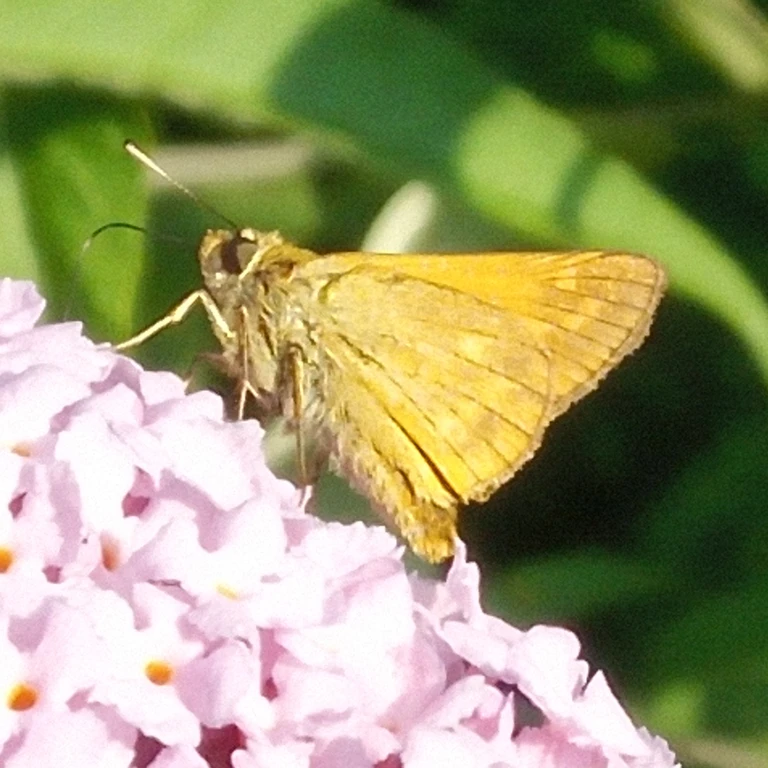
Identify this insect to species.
Ochlodes sylvanus (also Ochlodes venata)
